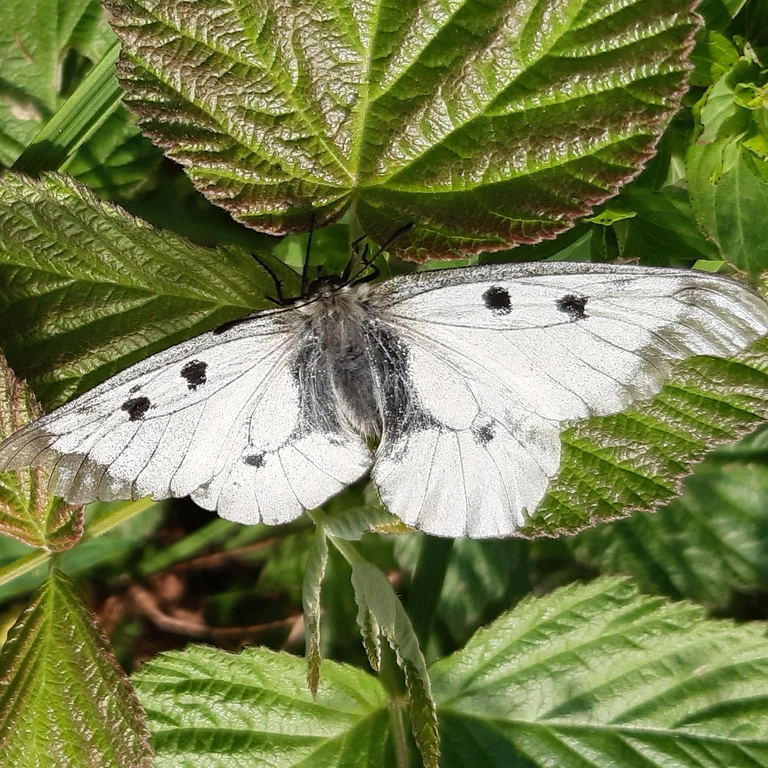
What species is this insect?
Parnassius mnemosyne
